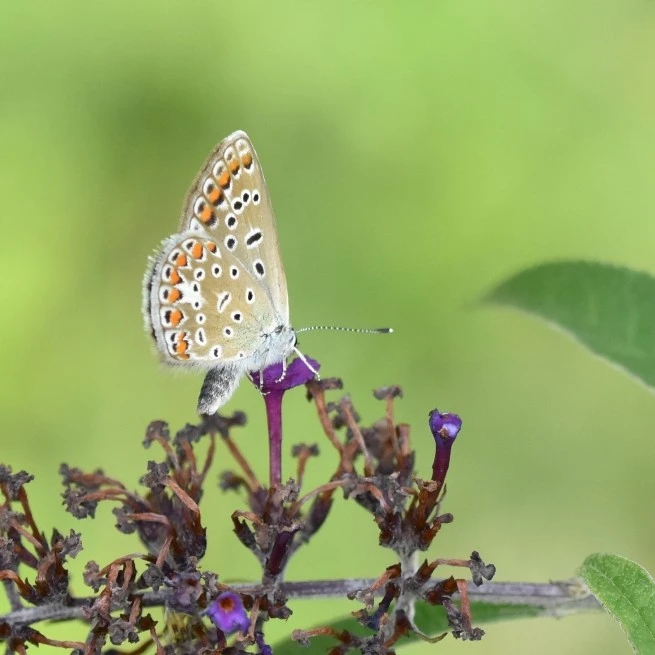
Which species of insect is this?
Polyommatus icarus
